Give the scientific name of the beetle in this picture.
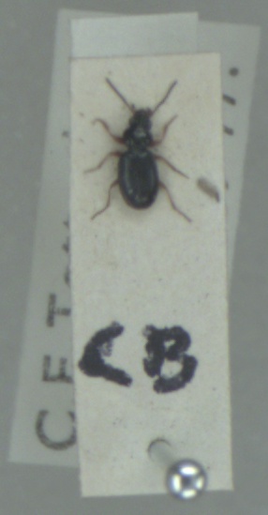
Bembidion gilvipes
